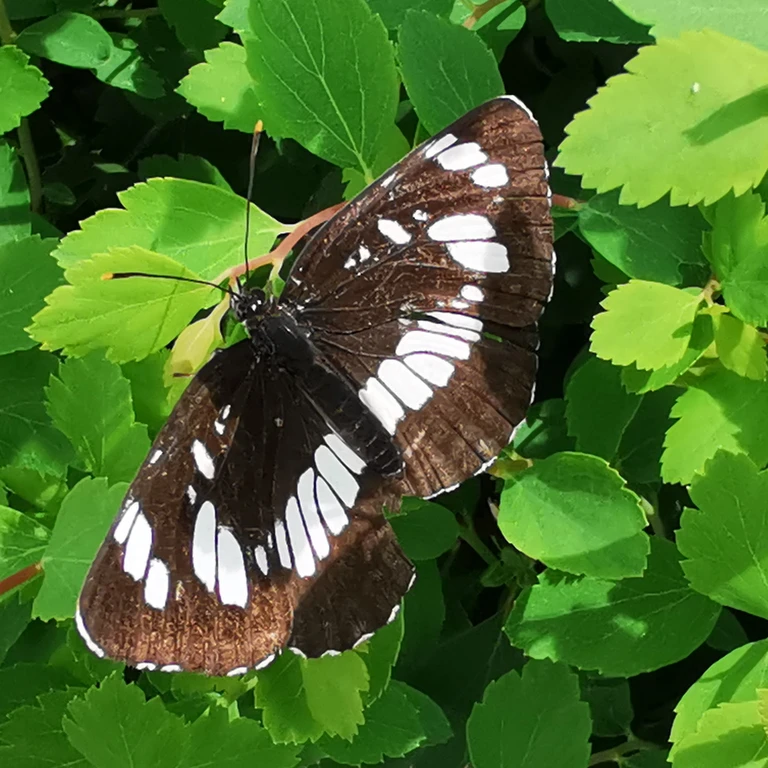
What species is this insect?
Neptis rivularis
